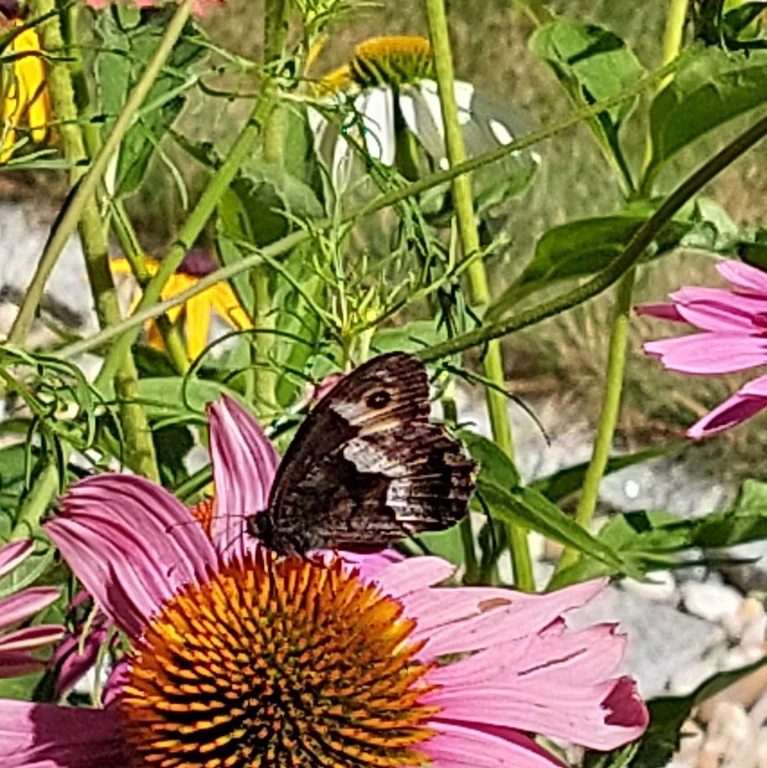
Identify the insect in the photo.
Hipparchia alcyone
